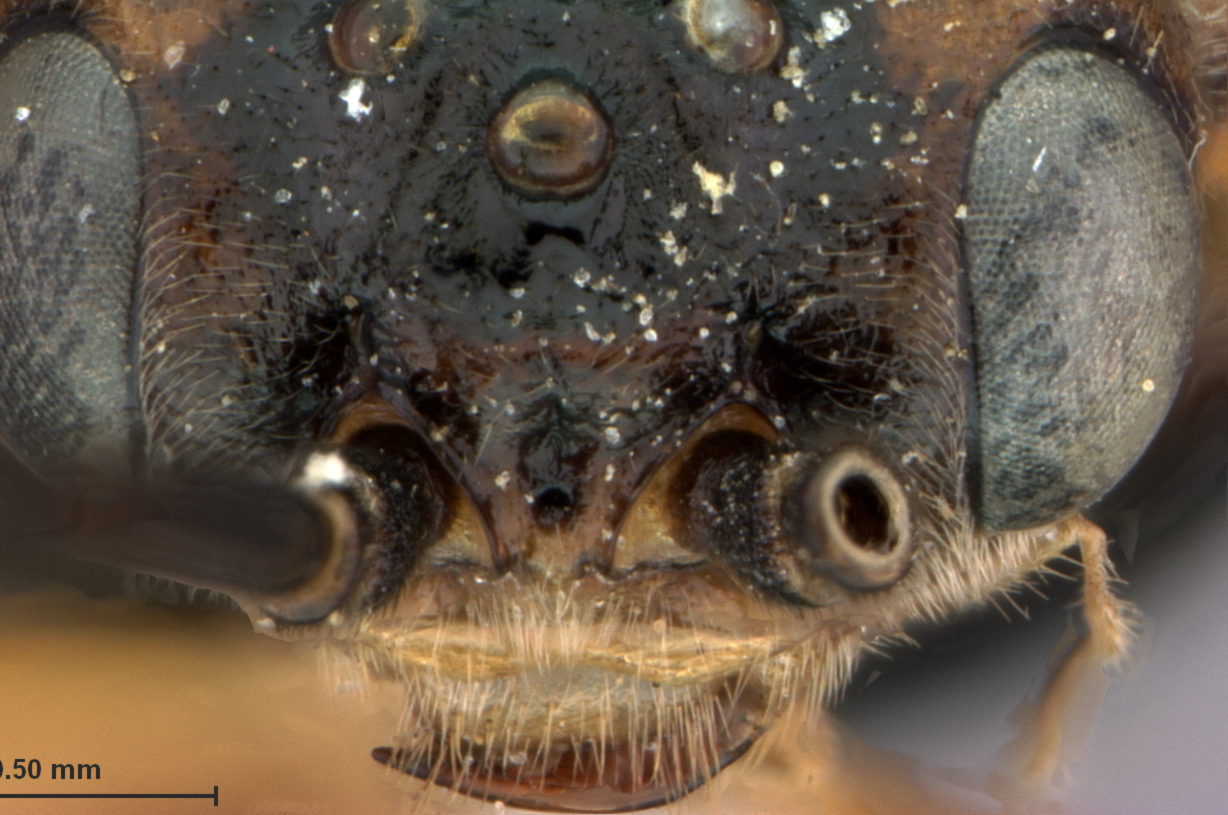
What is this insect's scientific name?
Pteronus harringtoni
